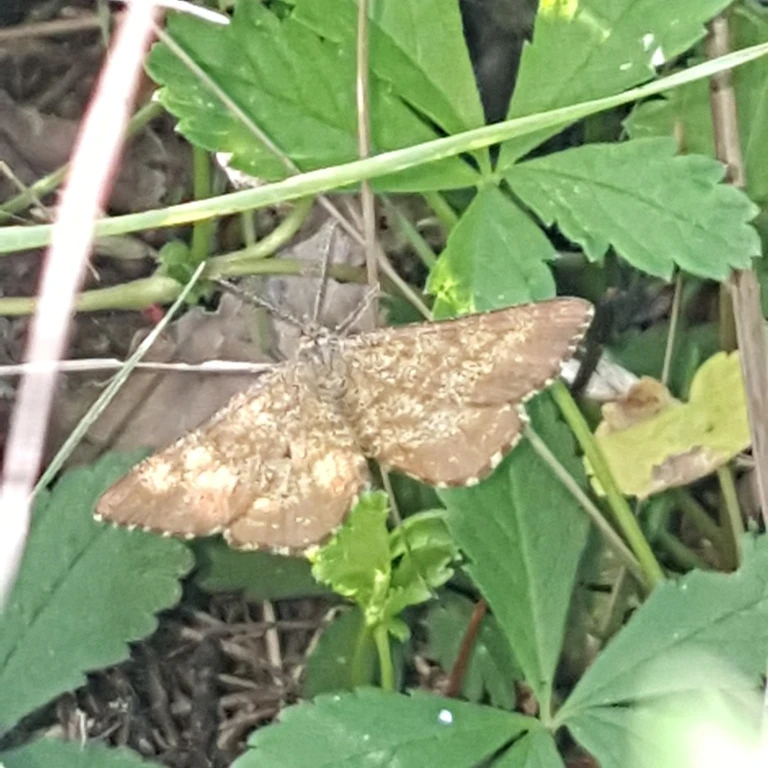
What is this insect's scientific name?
Ematurga atomaria
